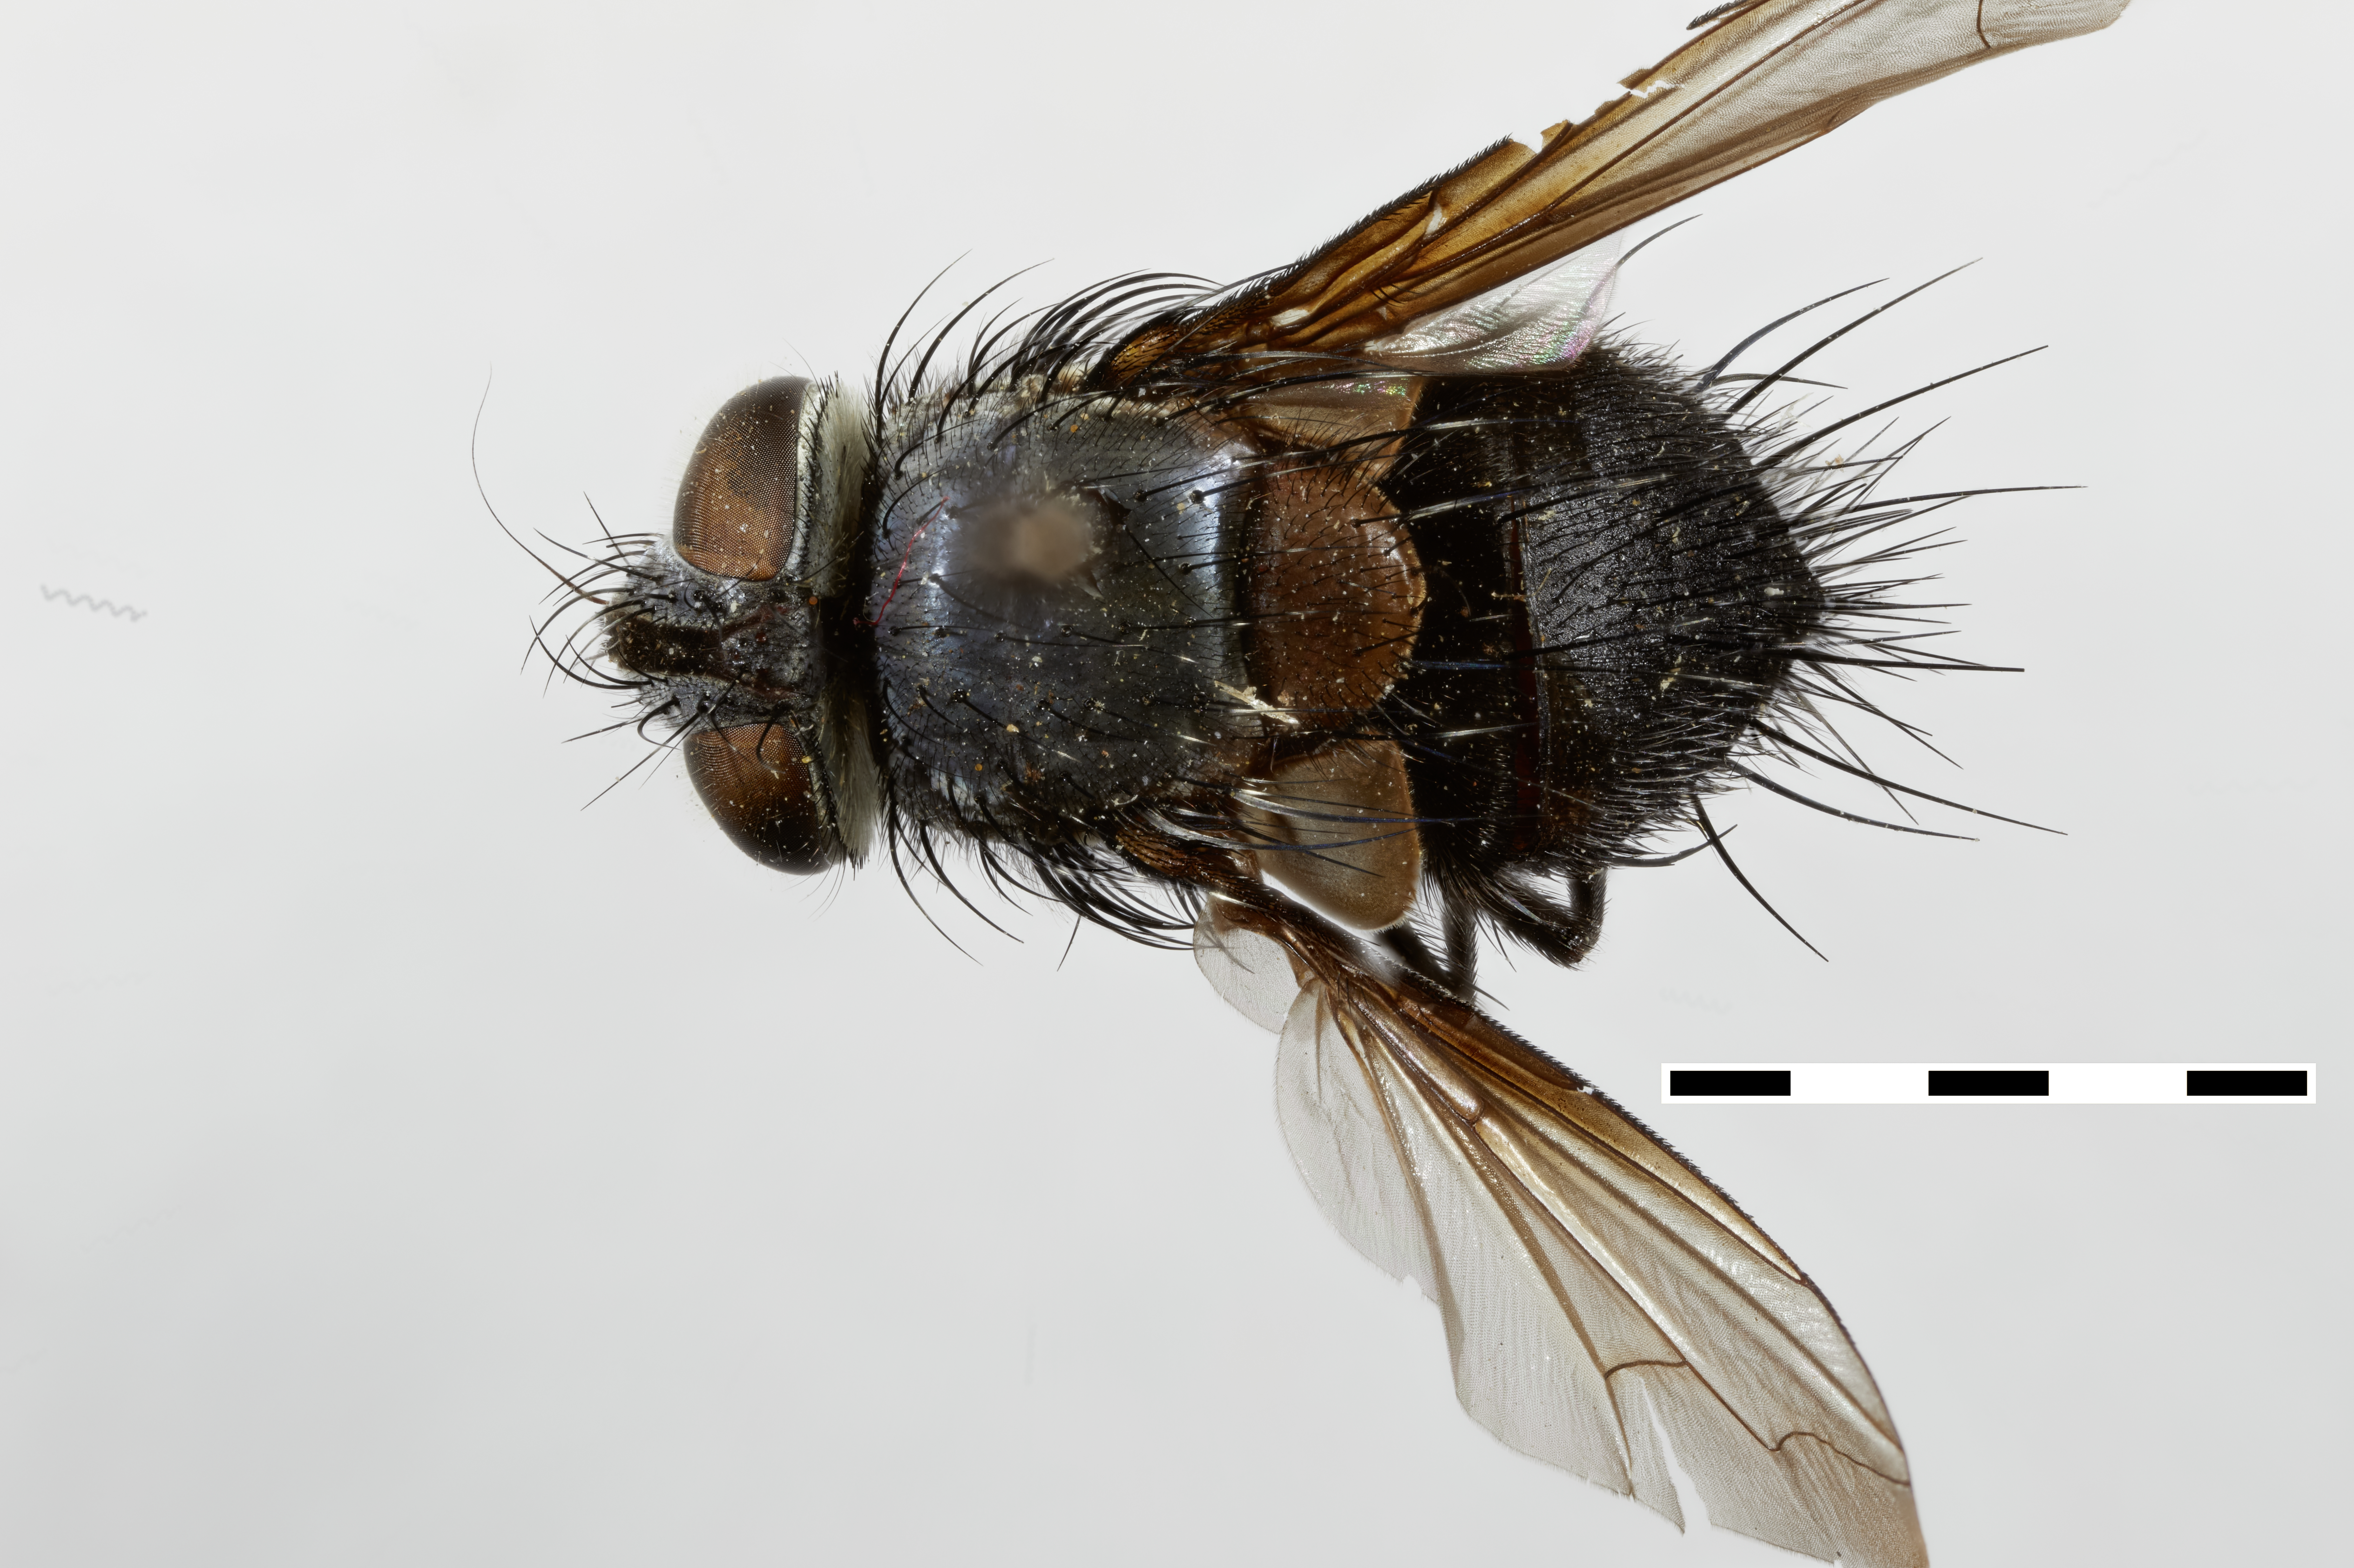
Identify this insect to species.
Chaetosisyrops montanus
